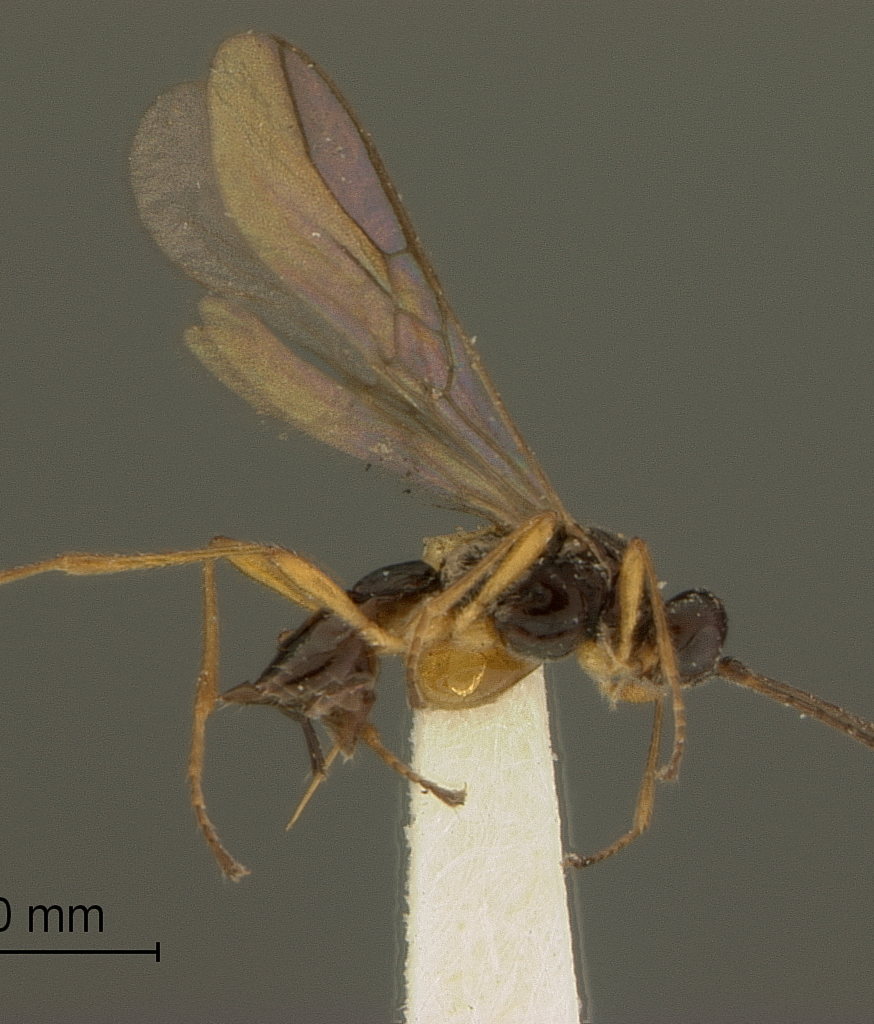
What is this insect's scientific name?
Rhizarcha astigma
